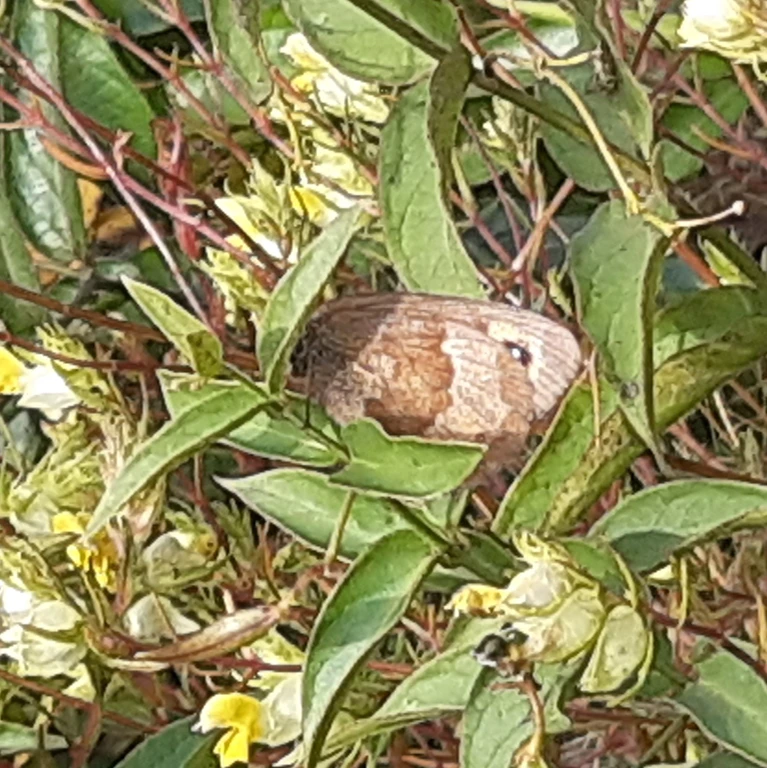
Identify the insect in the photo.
Erebia aethiops
